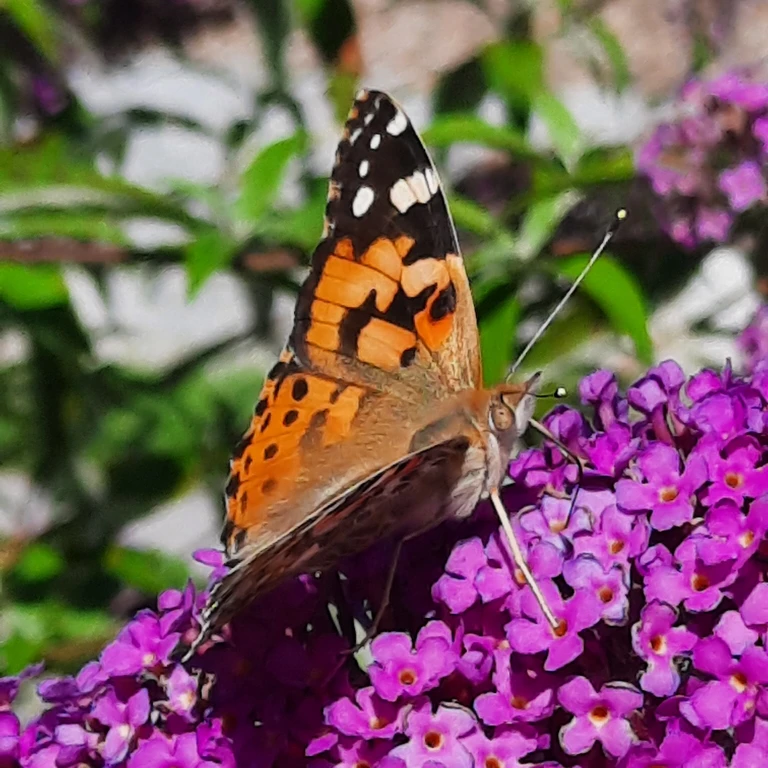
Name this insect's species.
Vanessa cardui
